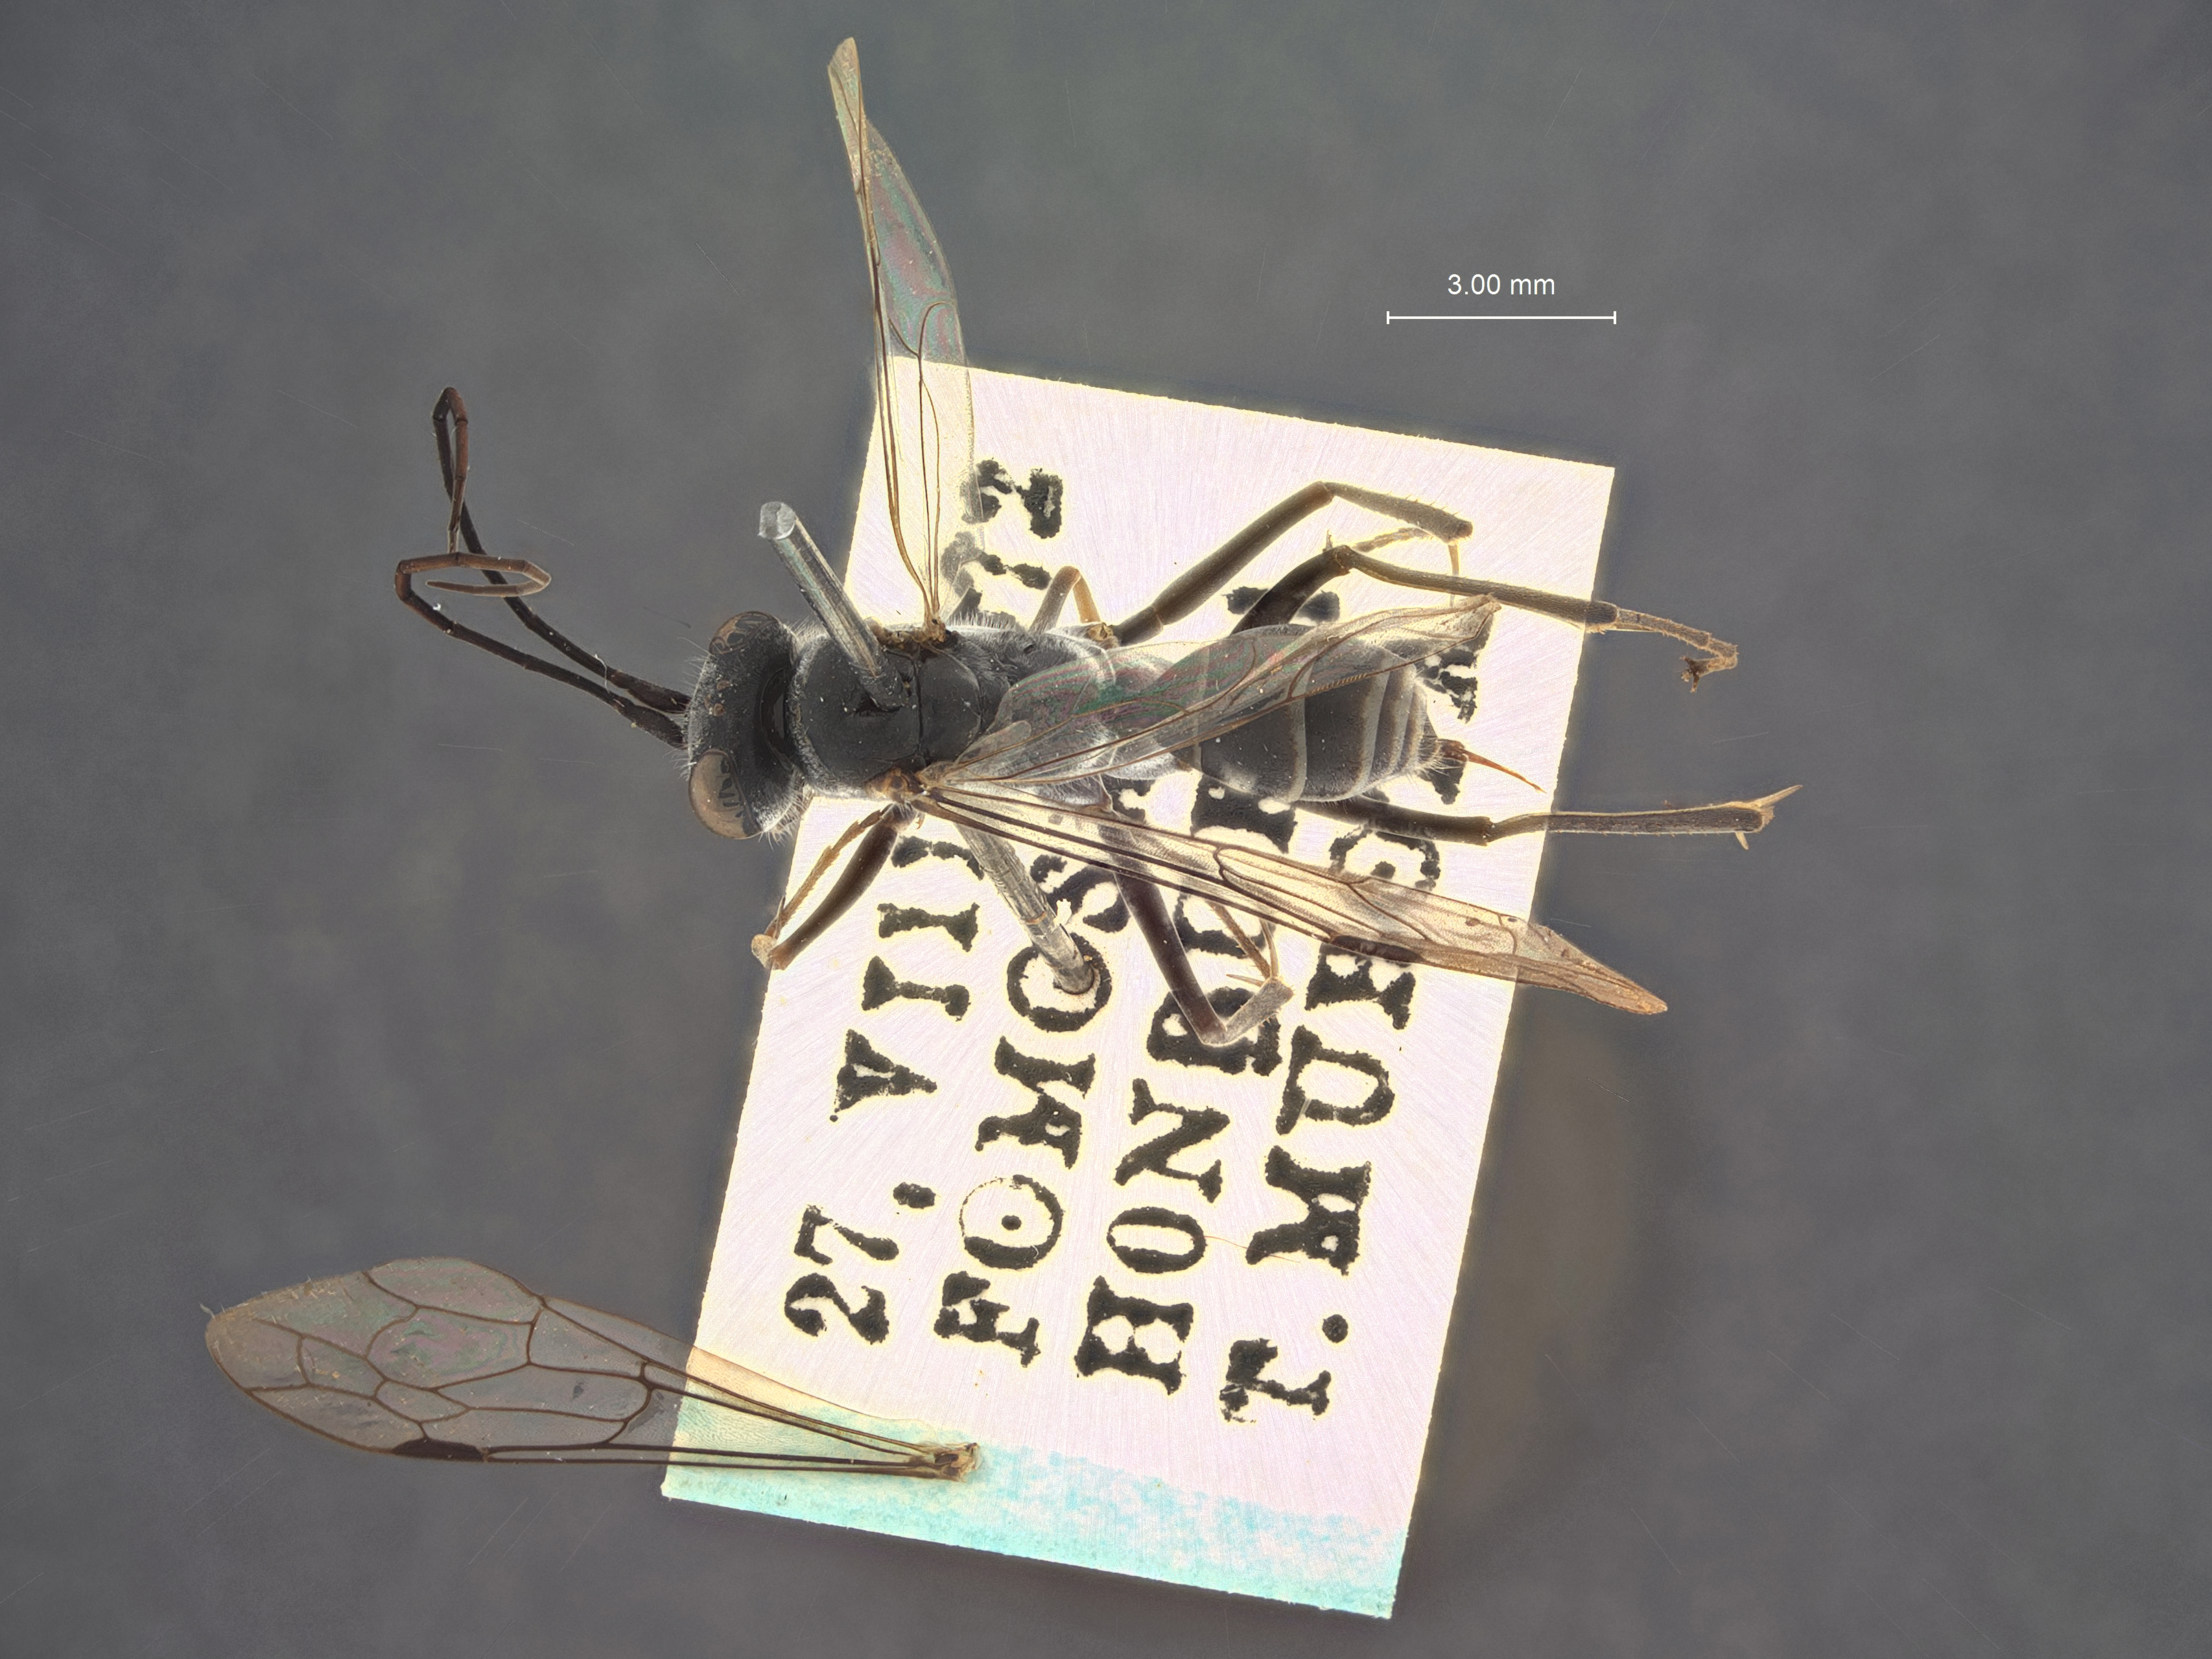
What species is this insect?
Auplopus murotai
